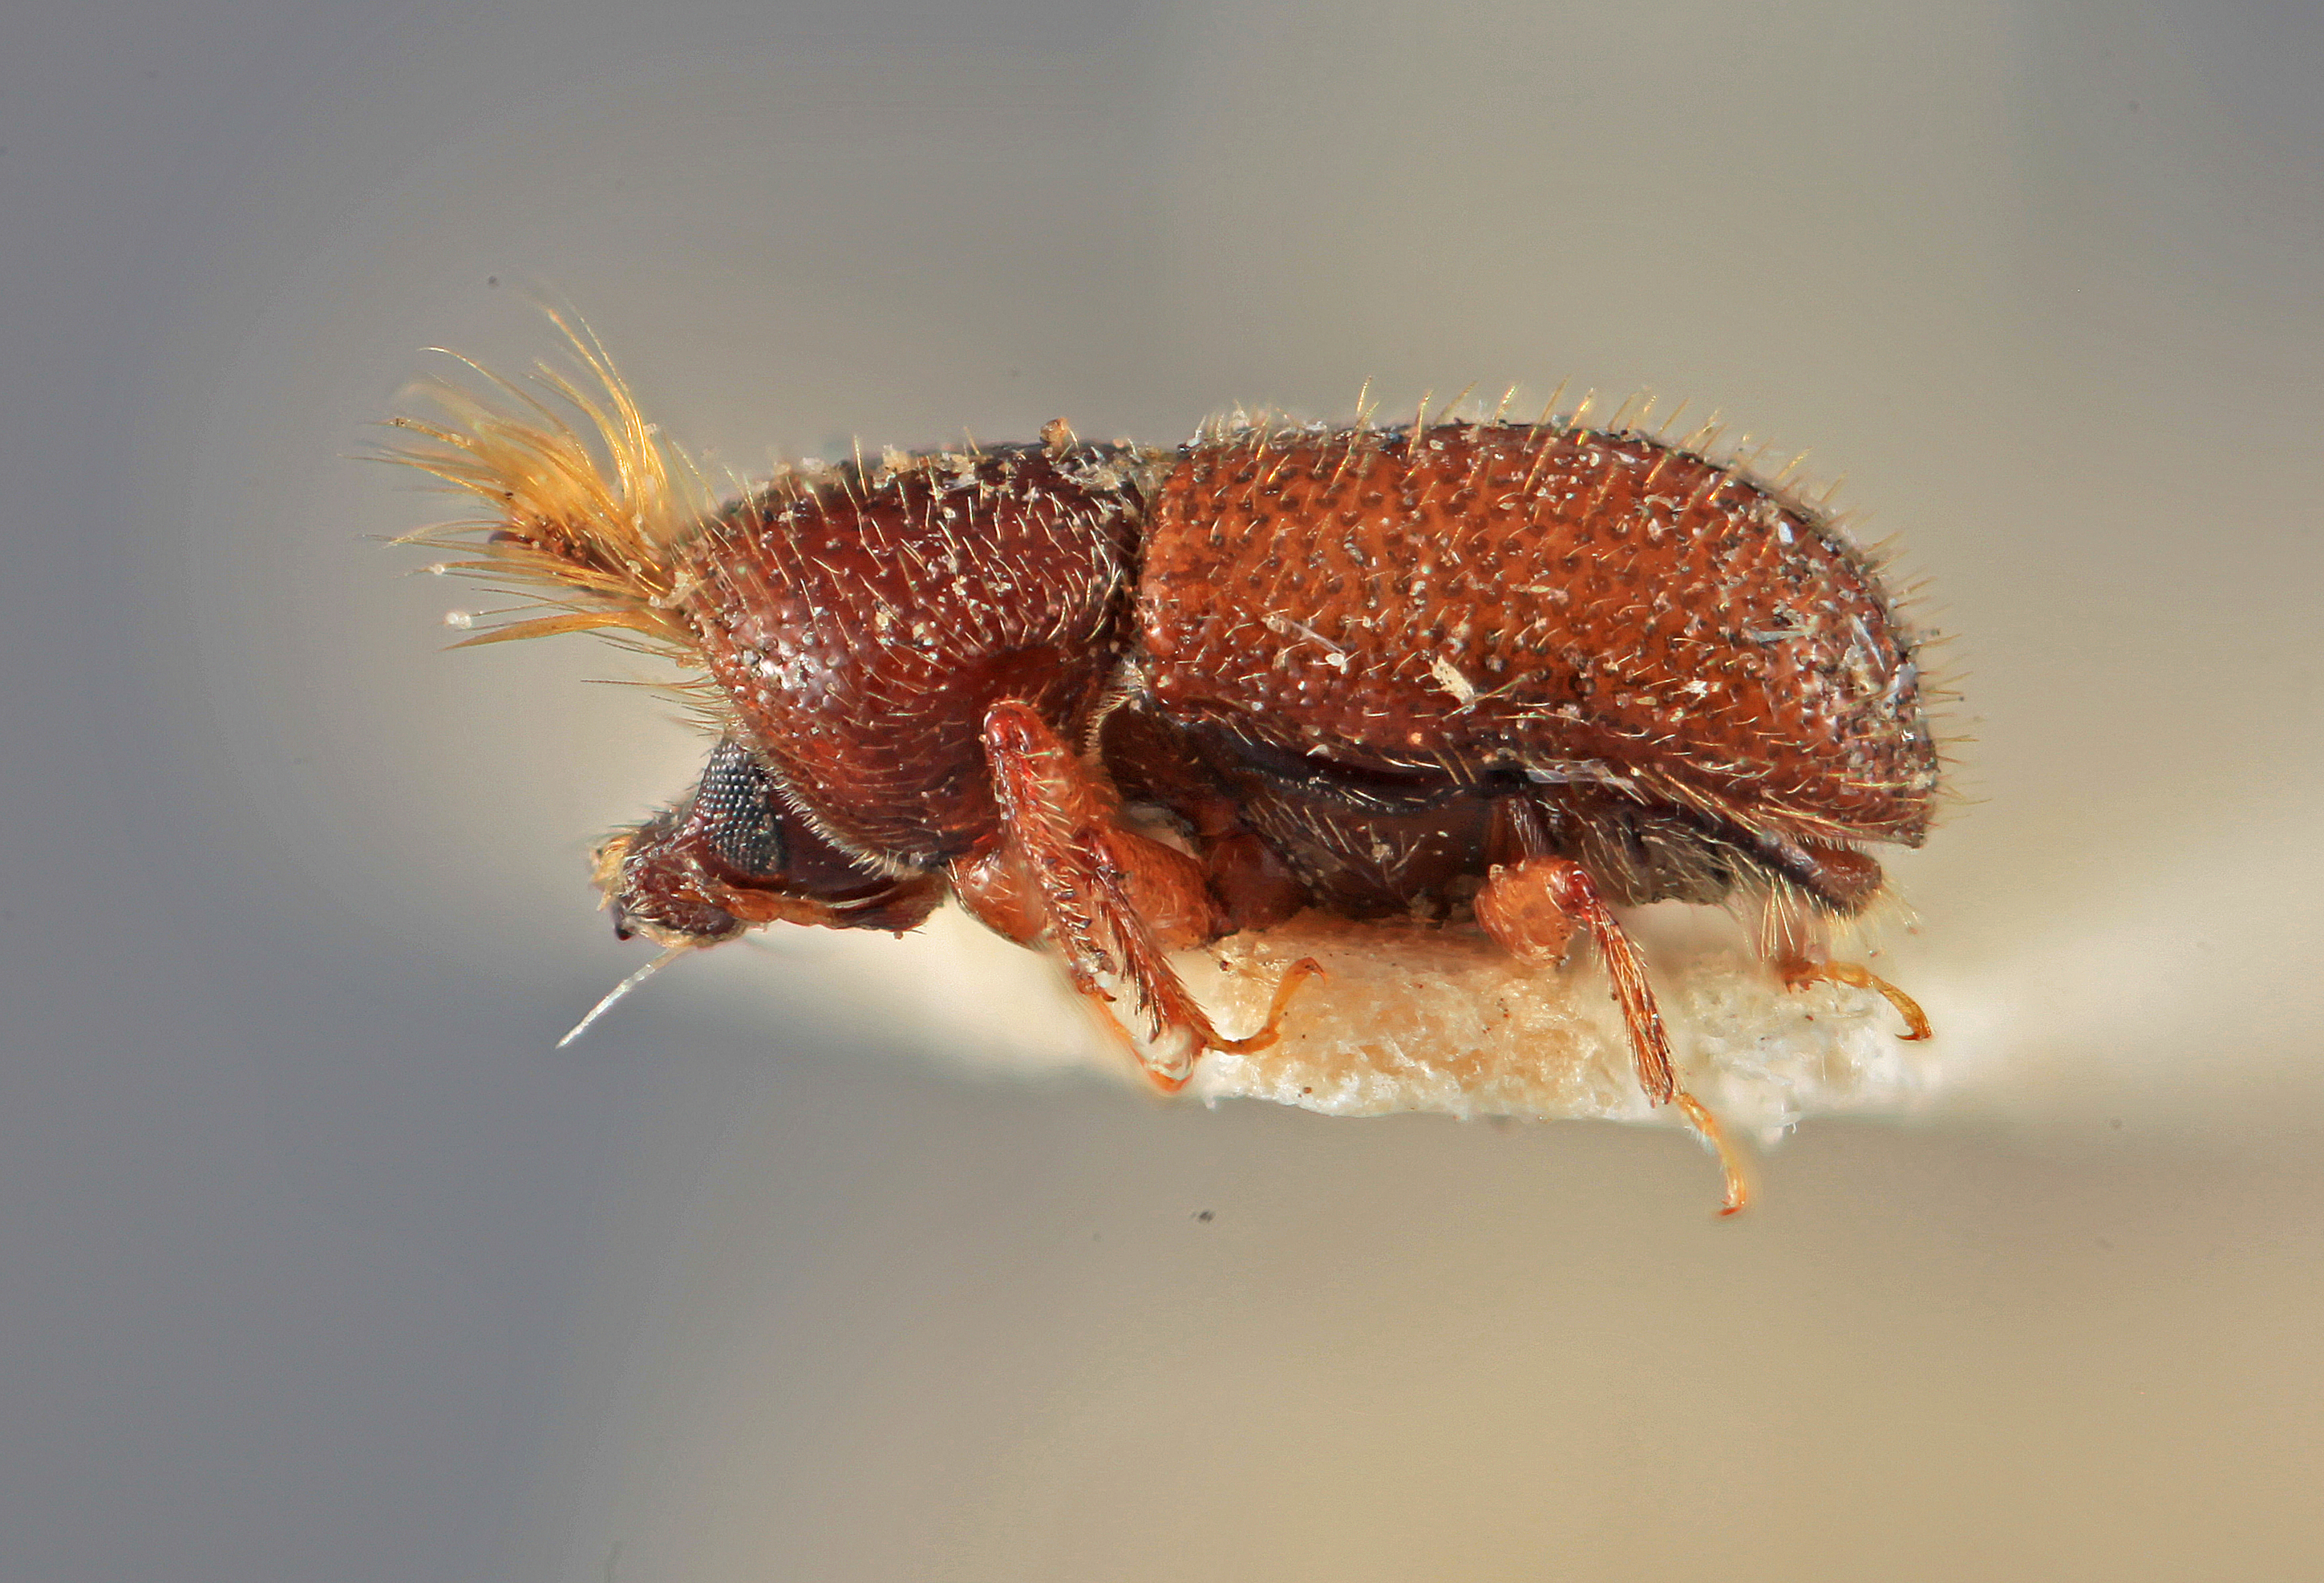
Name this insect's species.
Triotemuus pilicornis
